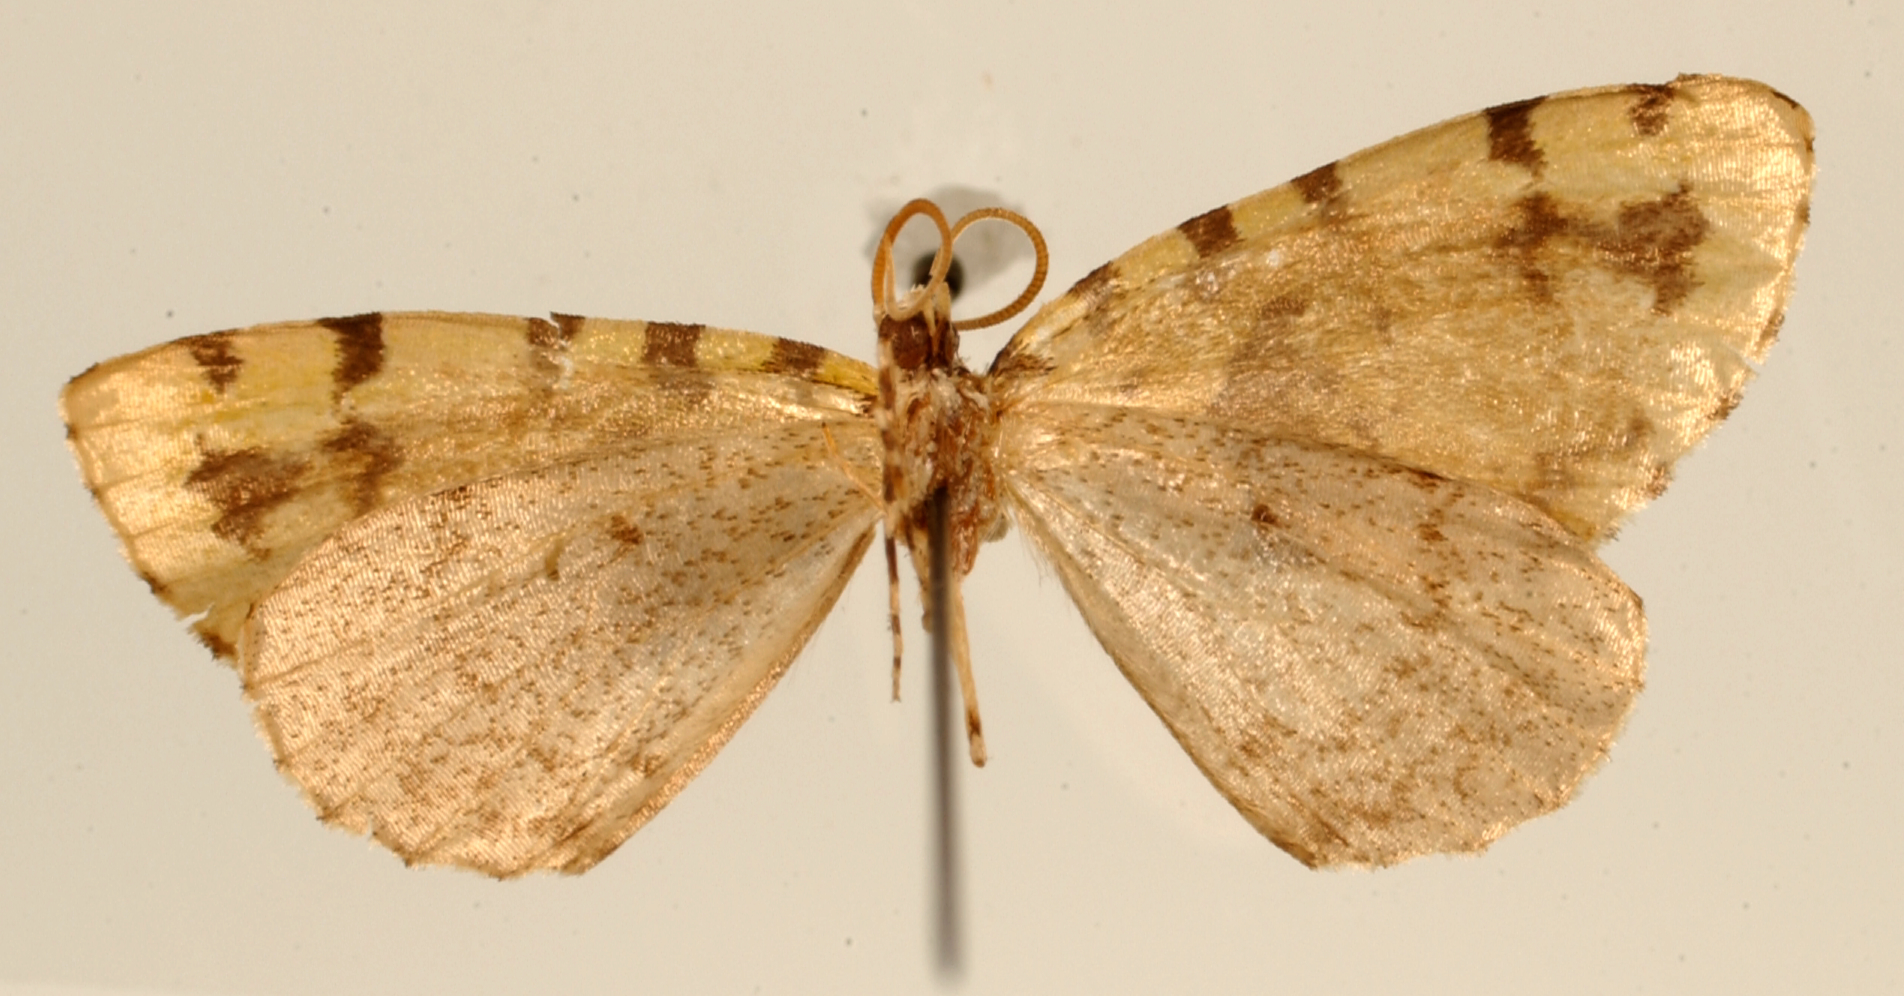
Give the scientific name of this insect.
Hydriomena prisca
